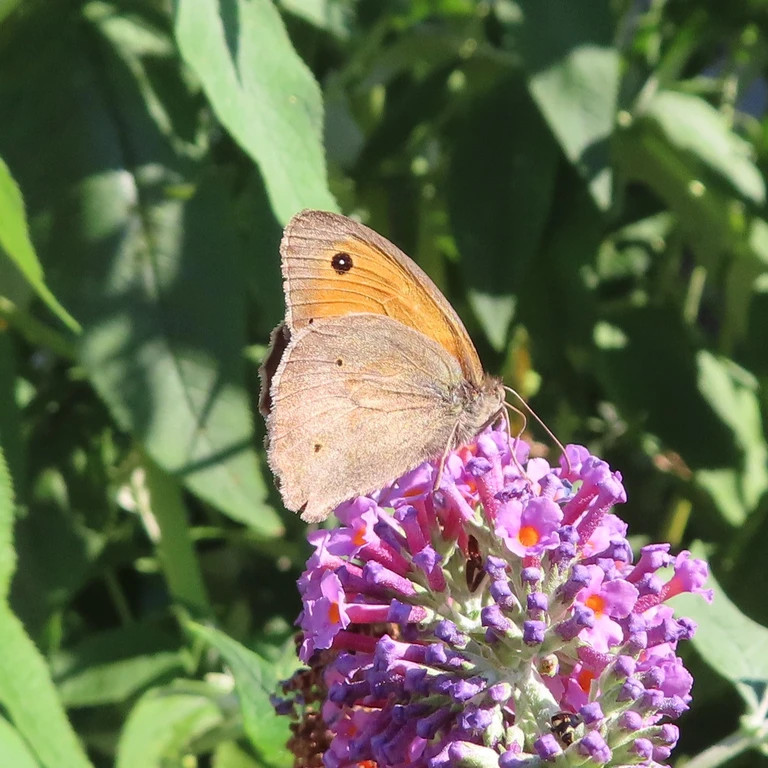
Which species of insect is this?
Maniola jurtina
